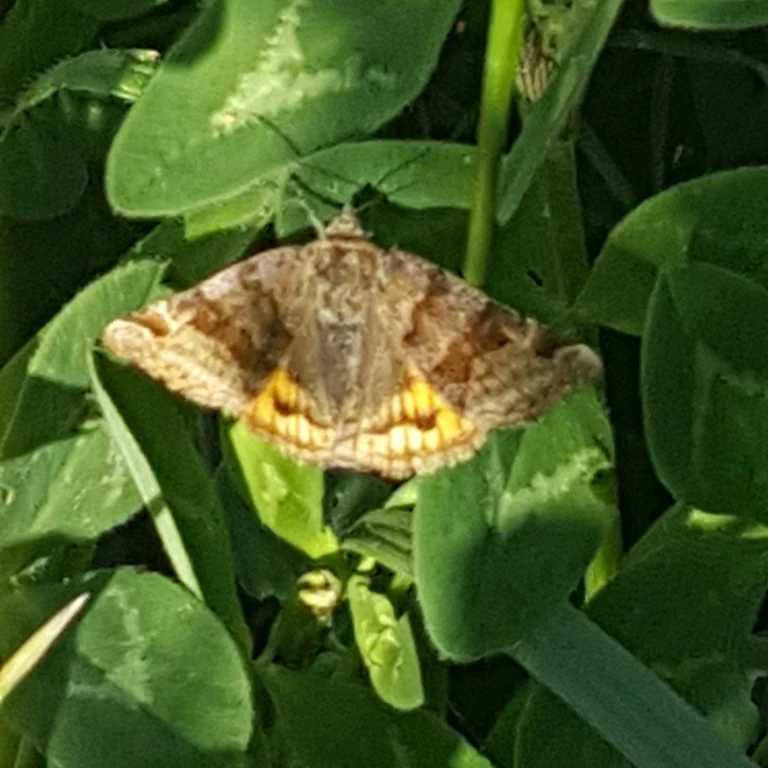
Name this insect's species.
Euclidia glyphica
